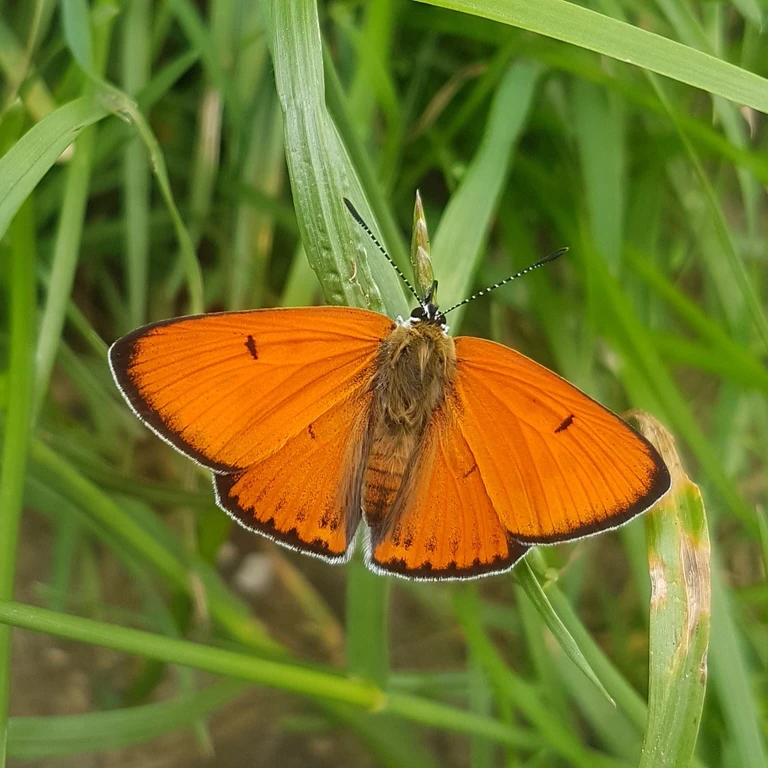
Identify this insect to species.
Lycaena dispar
